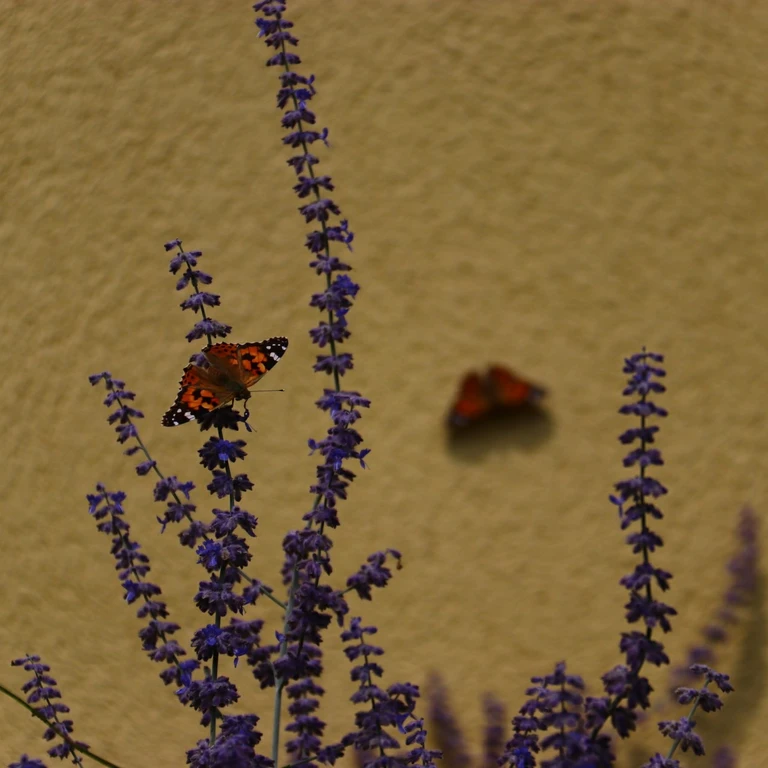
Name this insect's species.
Vanessa cardui
